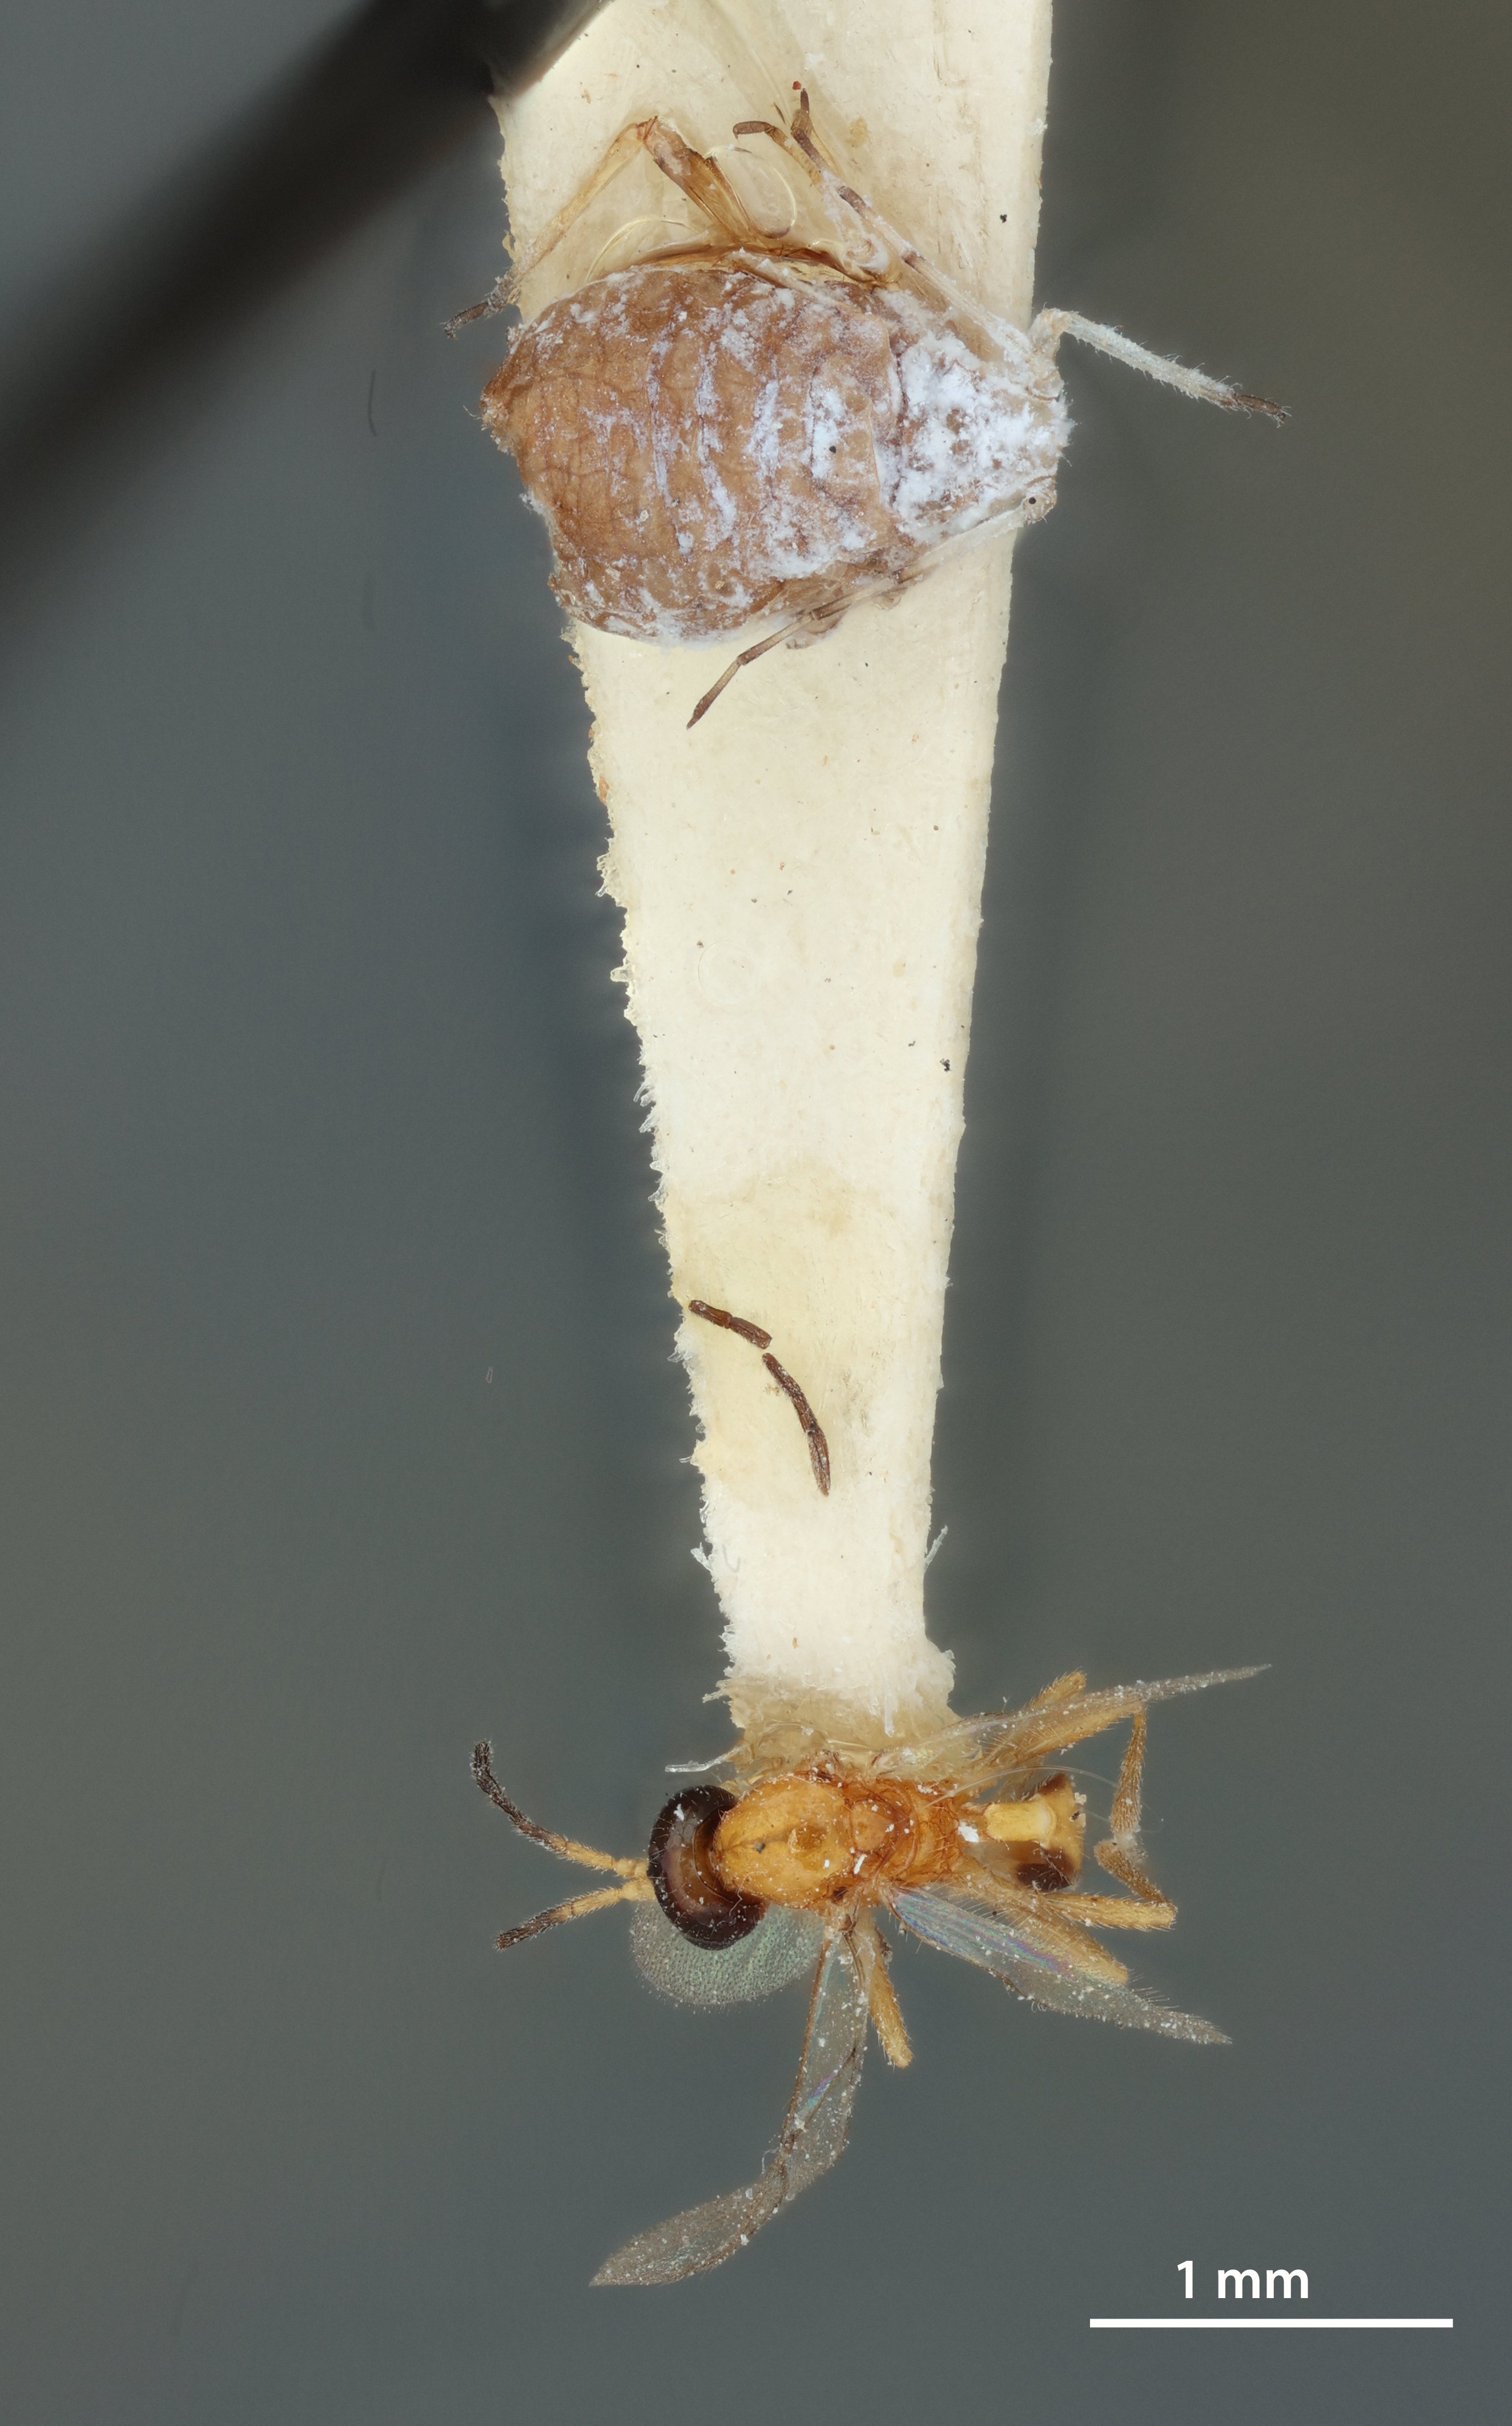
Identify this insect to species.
Trioxys luteolus
